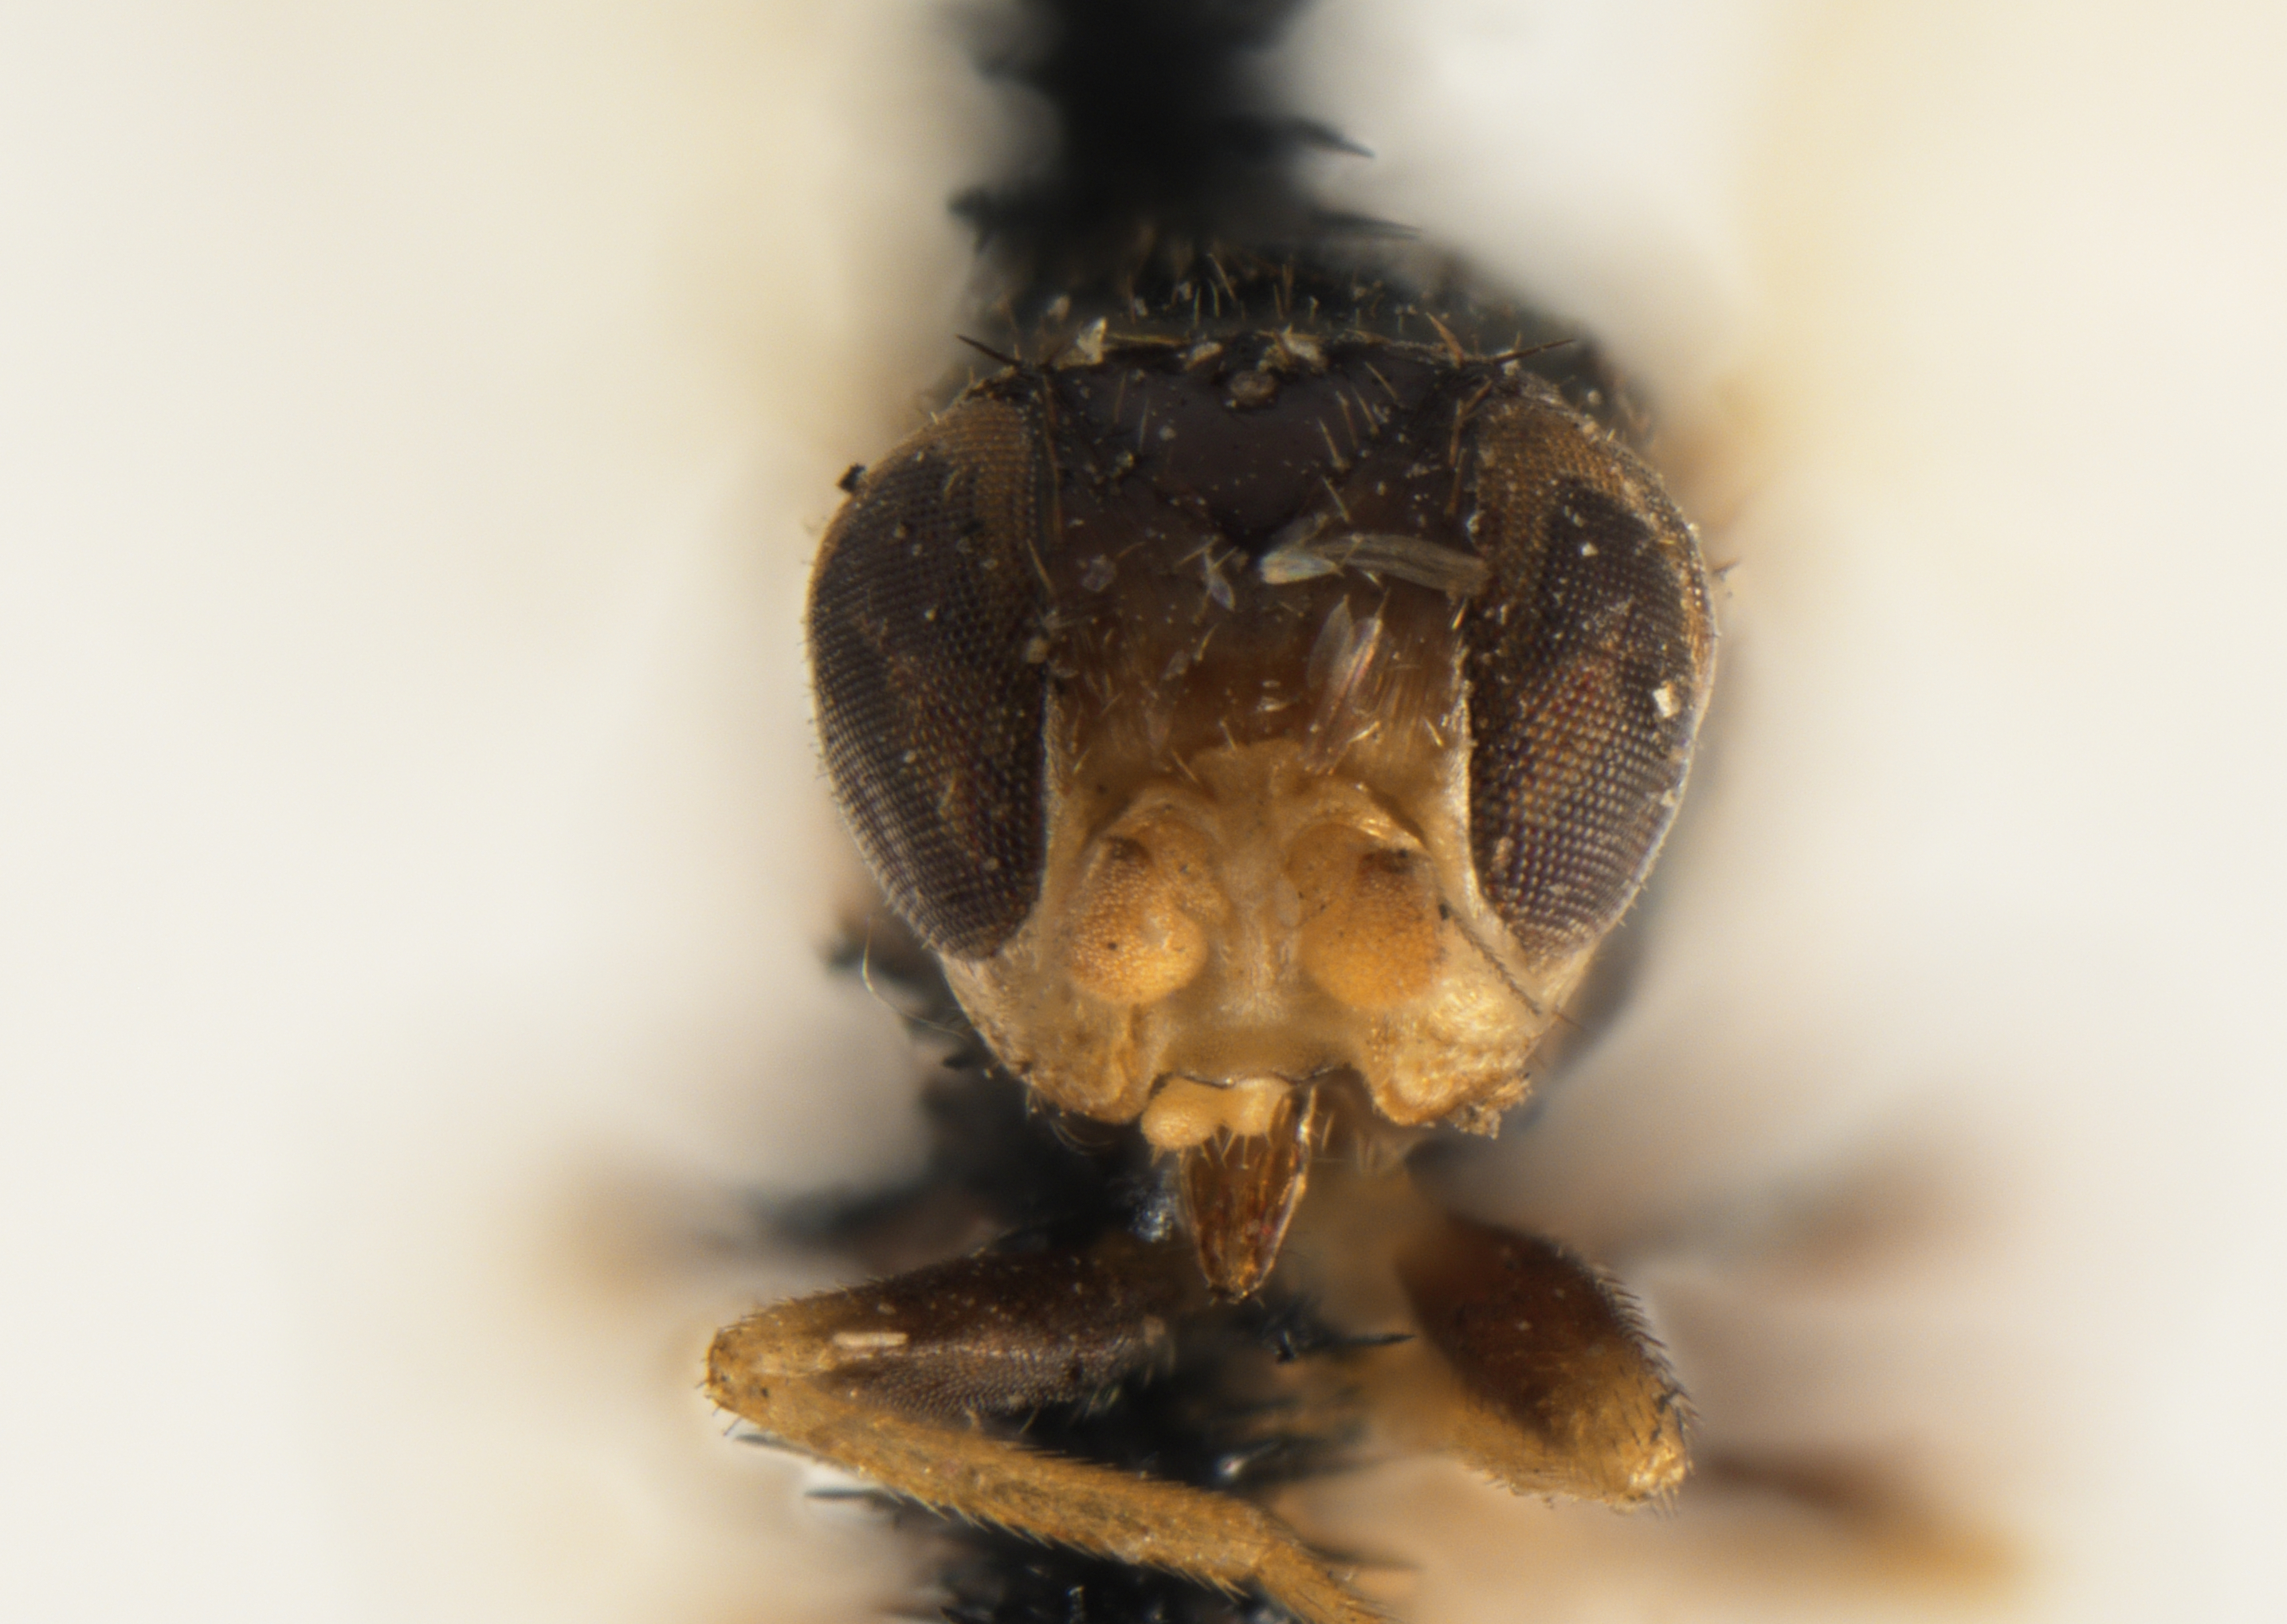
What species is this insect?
Siphonella abdominalis
